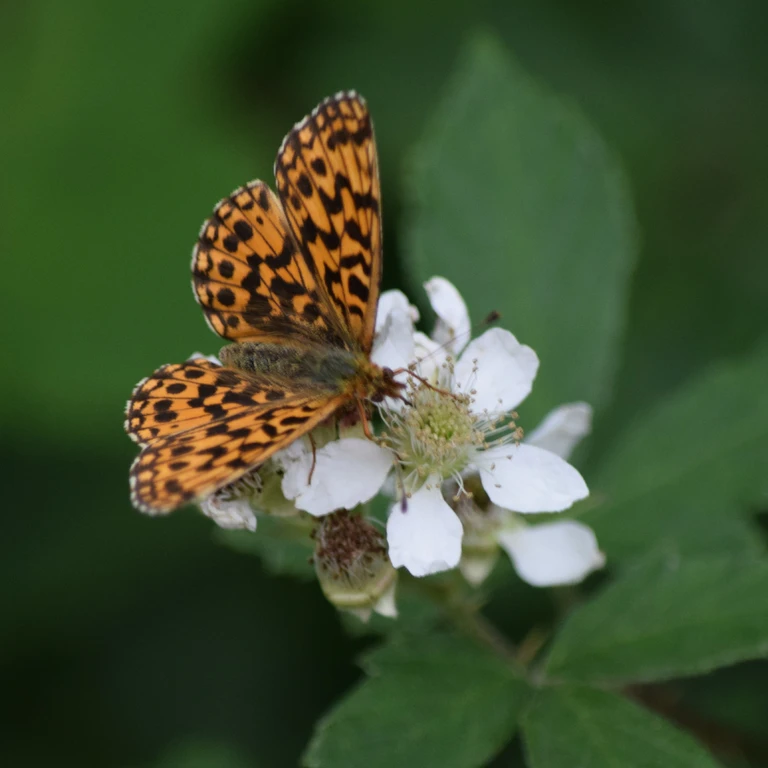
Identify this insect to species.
Boloria dia
